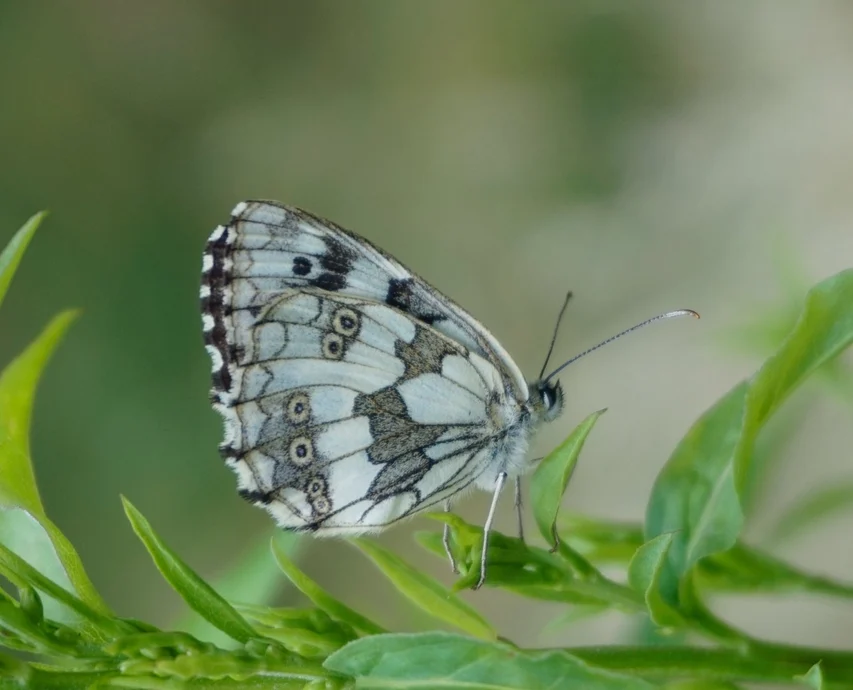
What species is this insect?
Melanargia galathea
